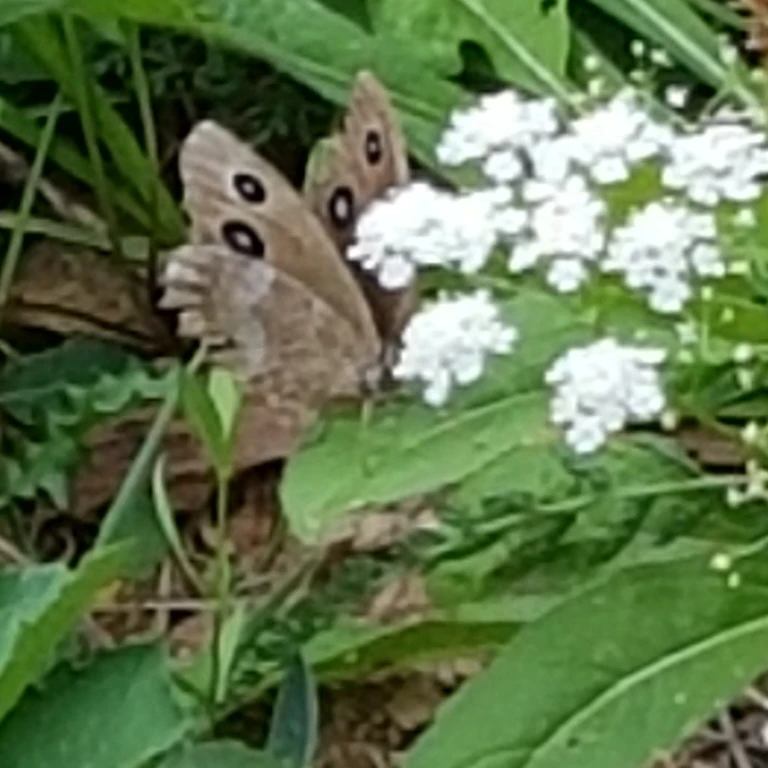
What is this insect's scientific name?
Minois dryas
